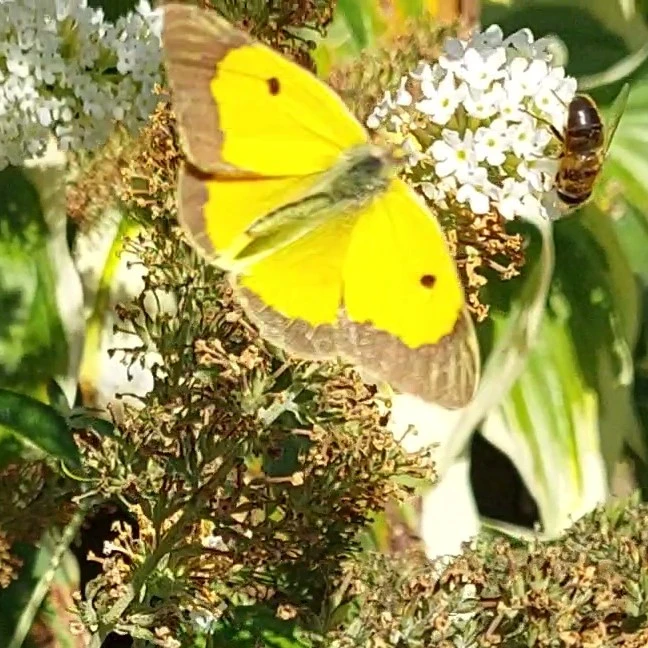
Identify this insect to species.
Colias croceus
